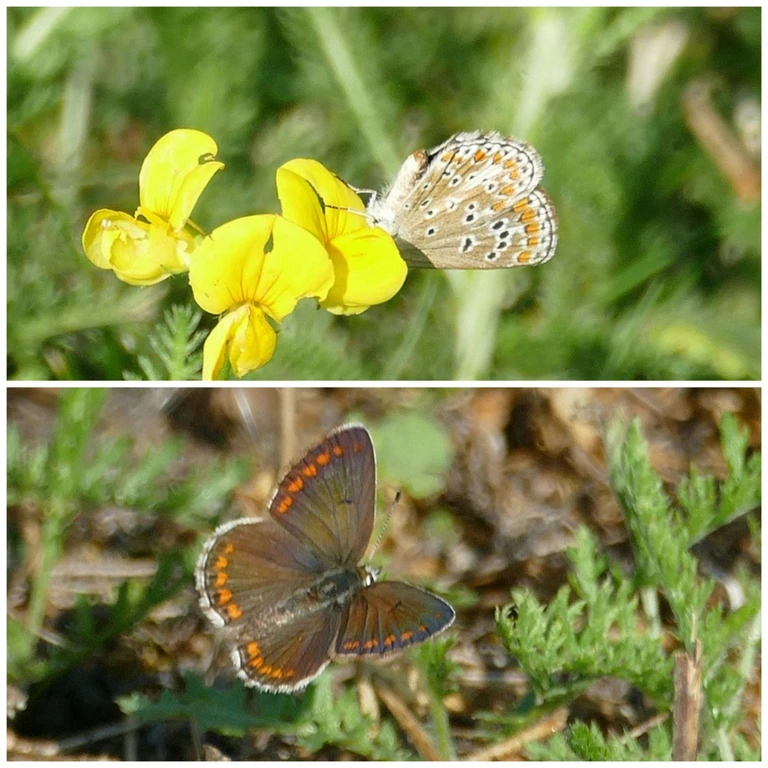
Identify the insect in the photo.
Aricia agestis/artaxerxes
